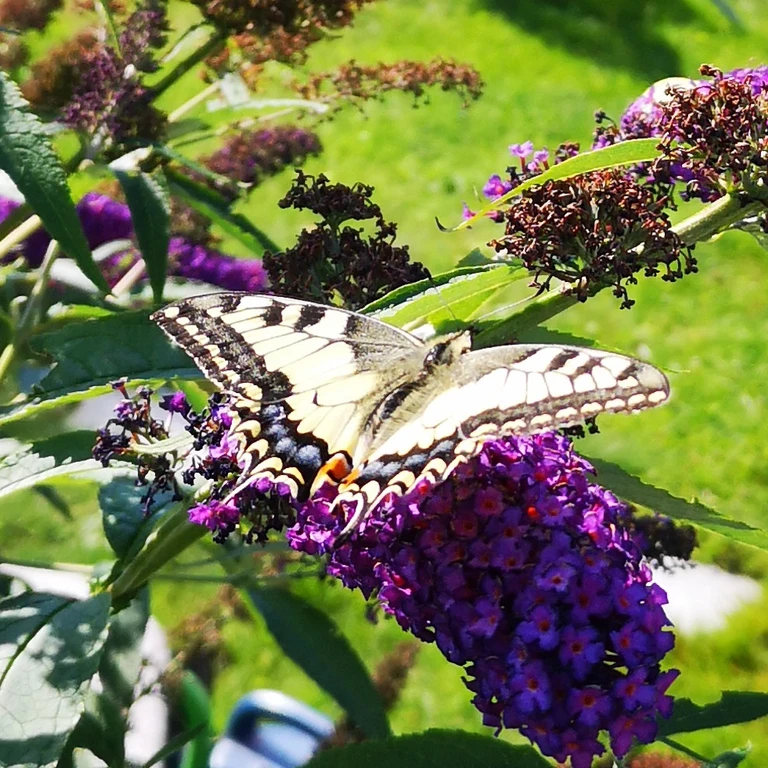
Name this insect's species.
Papilio machaon
